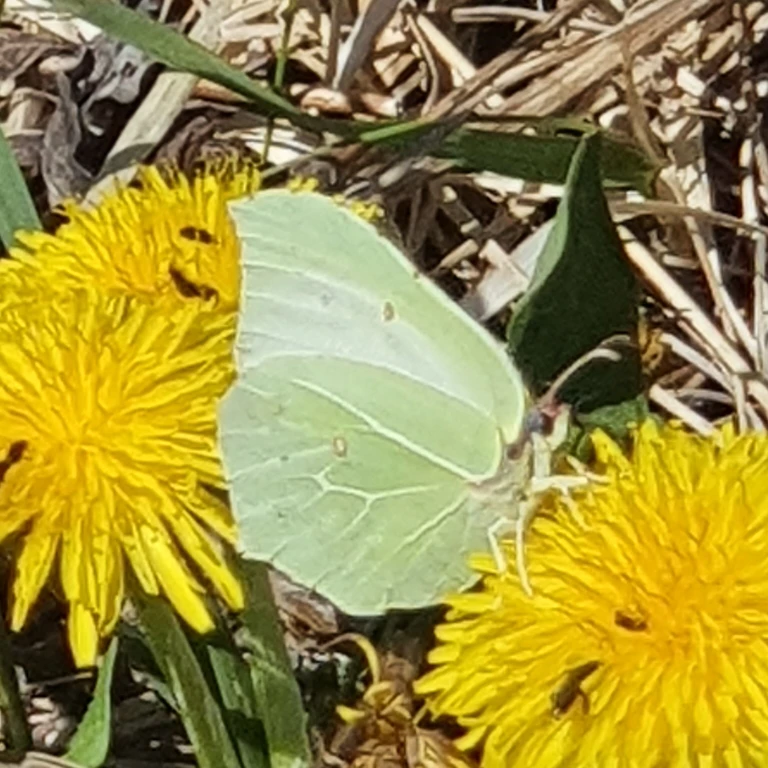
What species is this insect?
Gonepteryx rhamni
